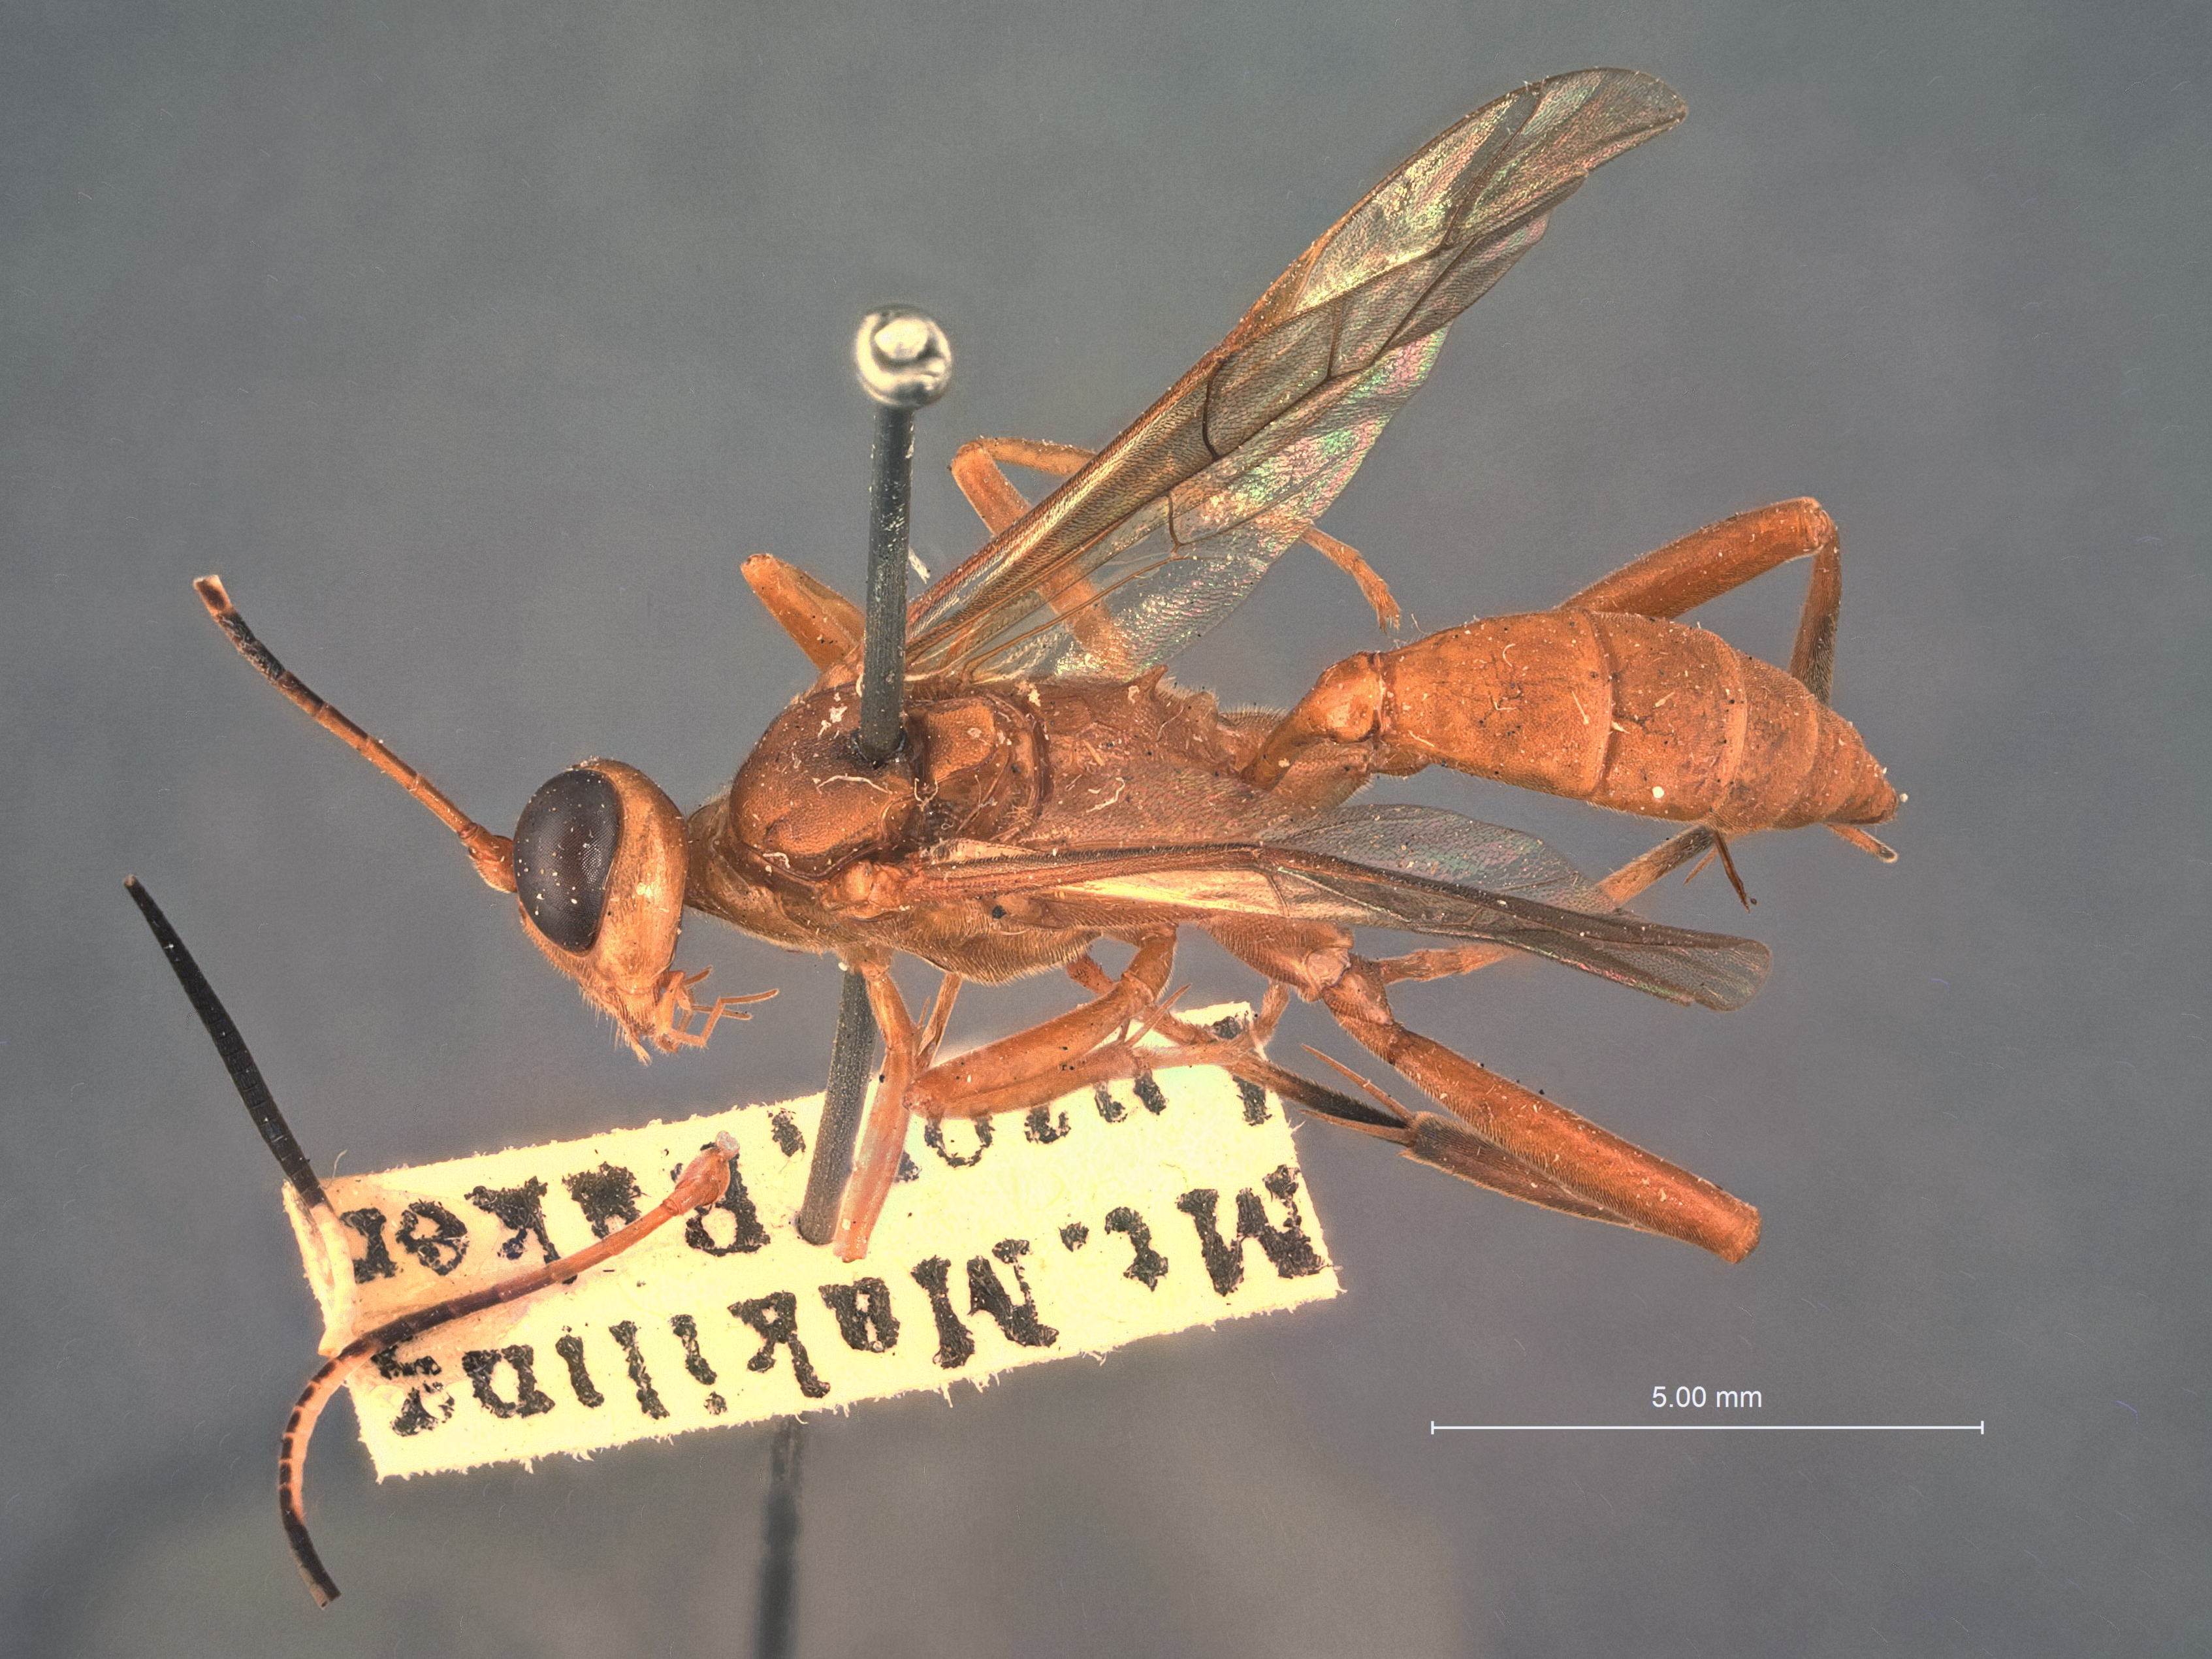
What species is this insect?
Acanthojoppa annulicornis
